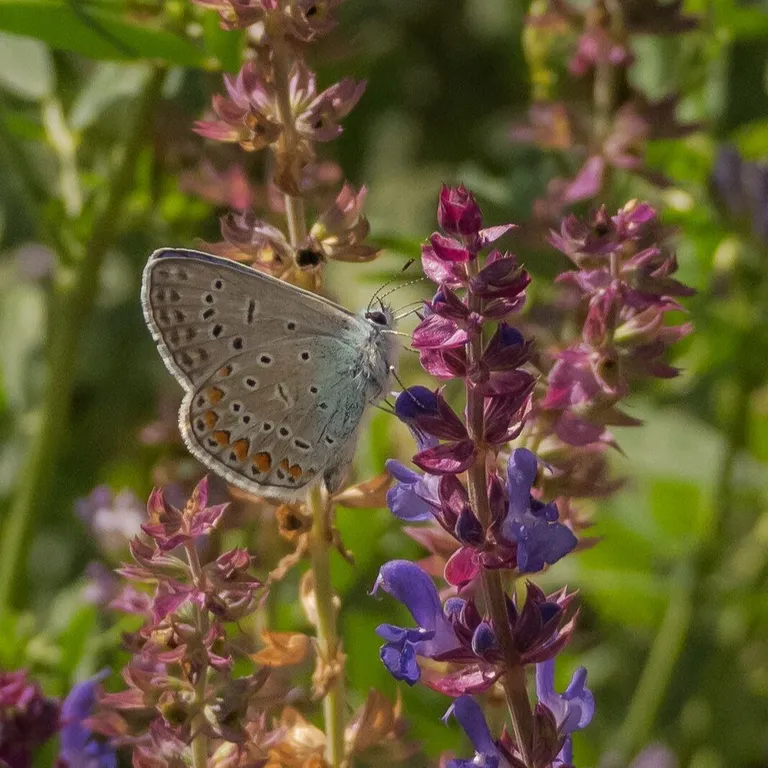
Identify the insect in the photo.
Polyommatus icarus
